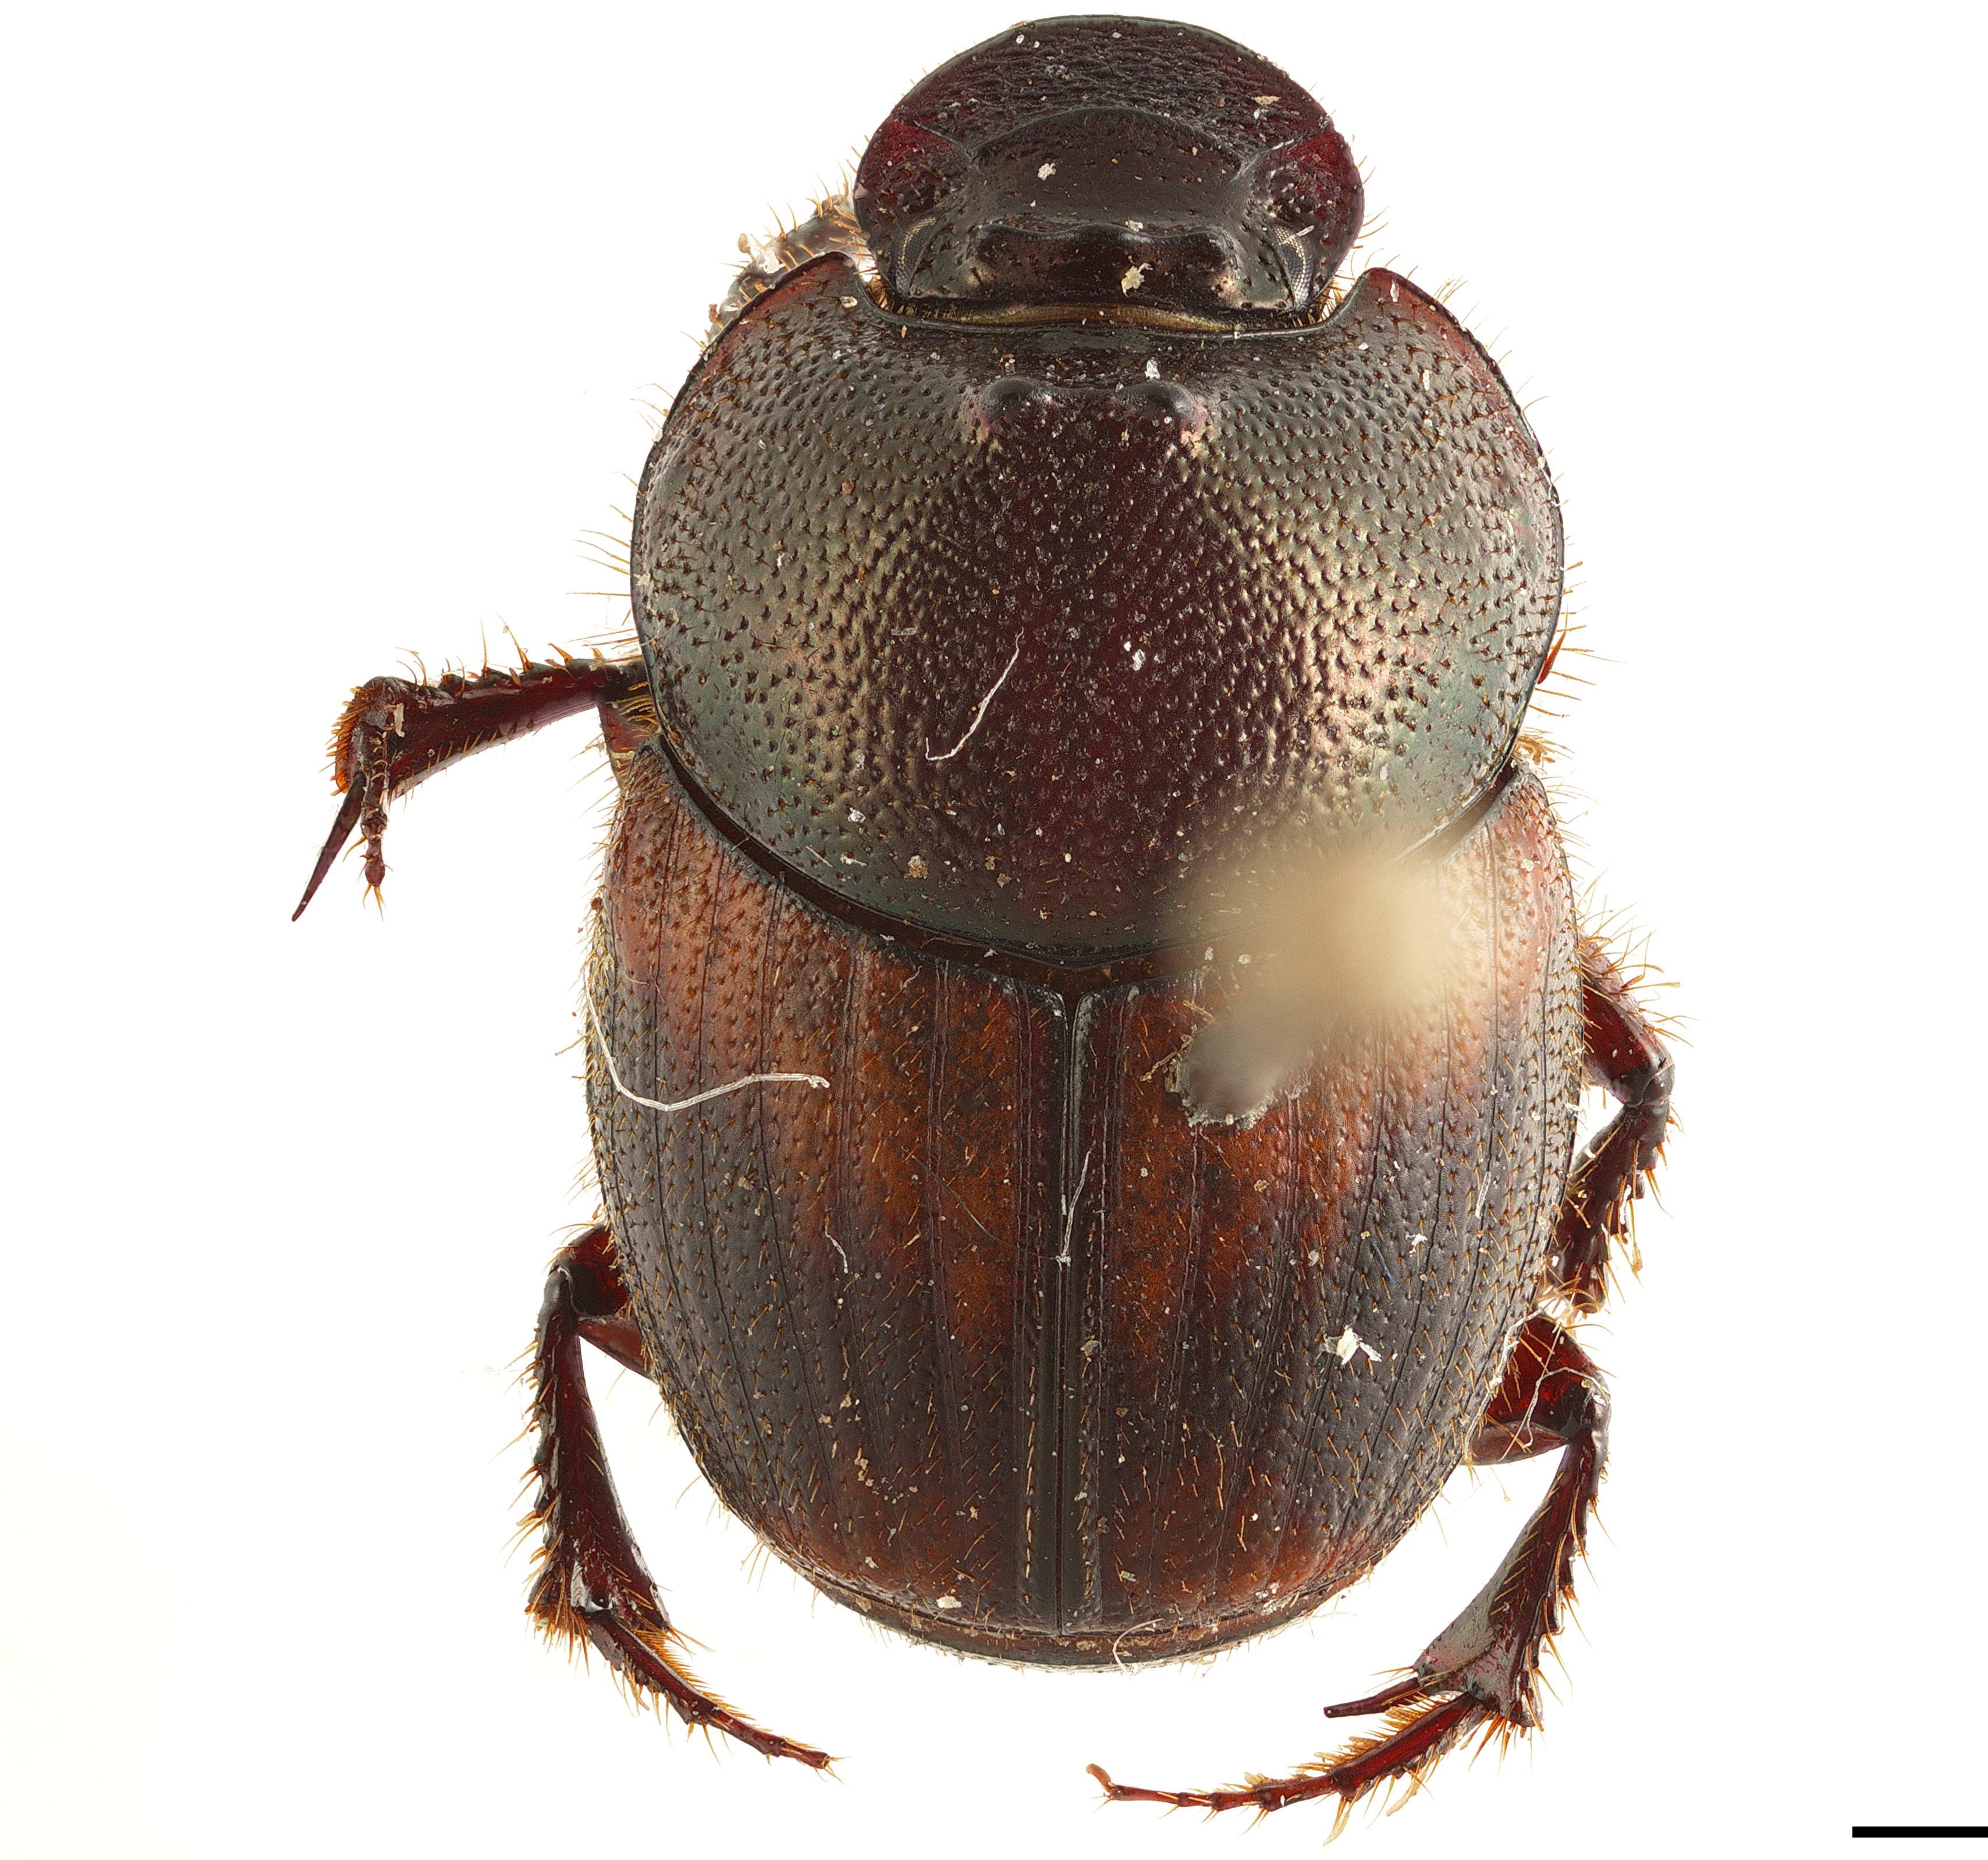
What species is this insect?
Onthophagus pugionatus
